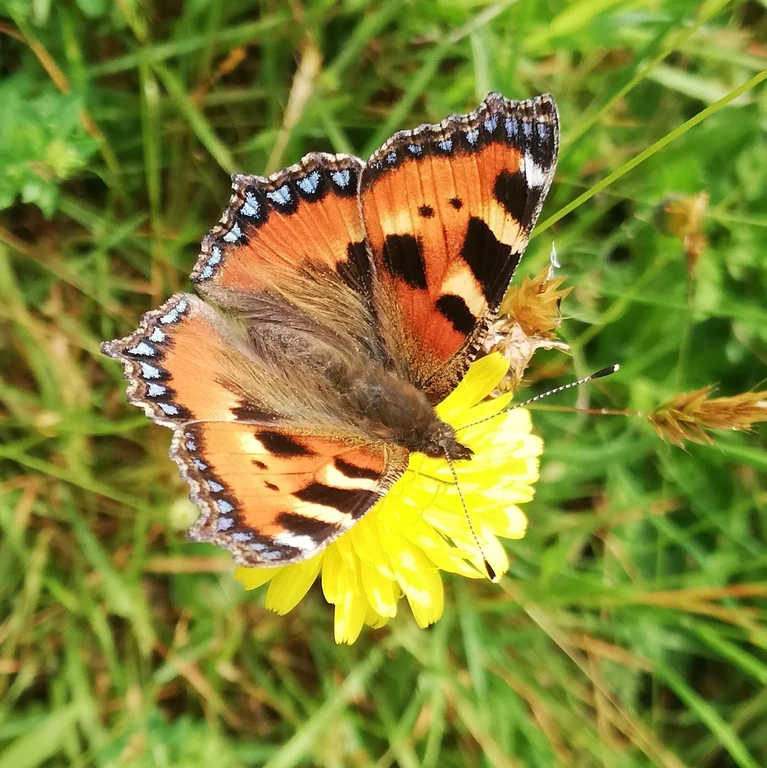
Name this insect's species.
Aglais urticae
